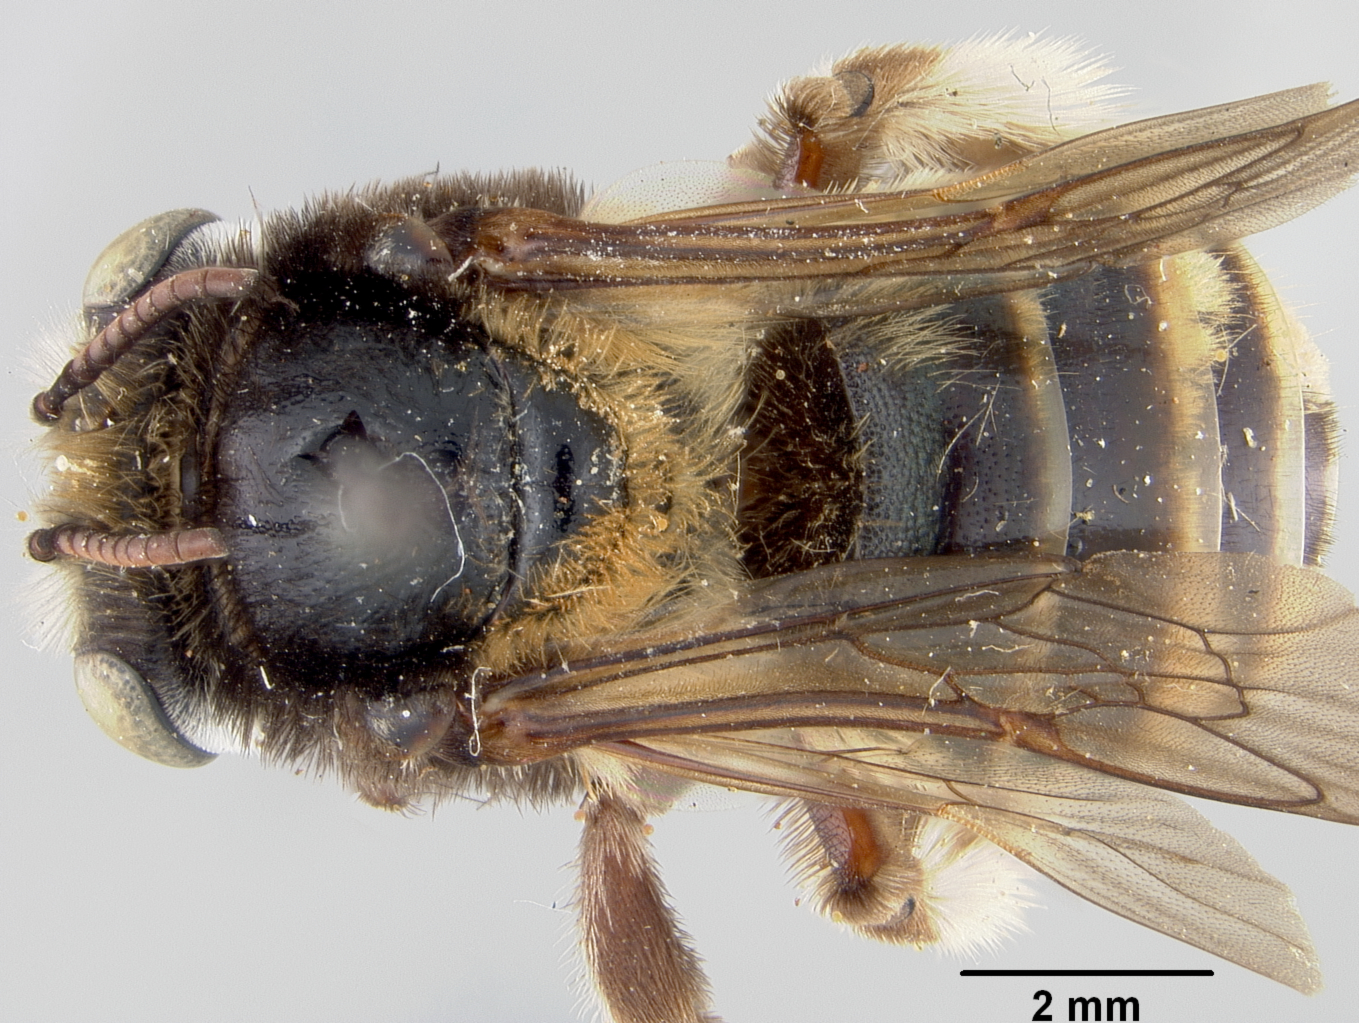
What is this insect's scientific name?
Florilegus purpurascens
